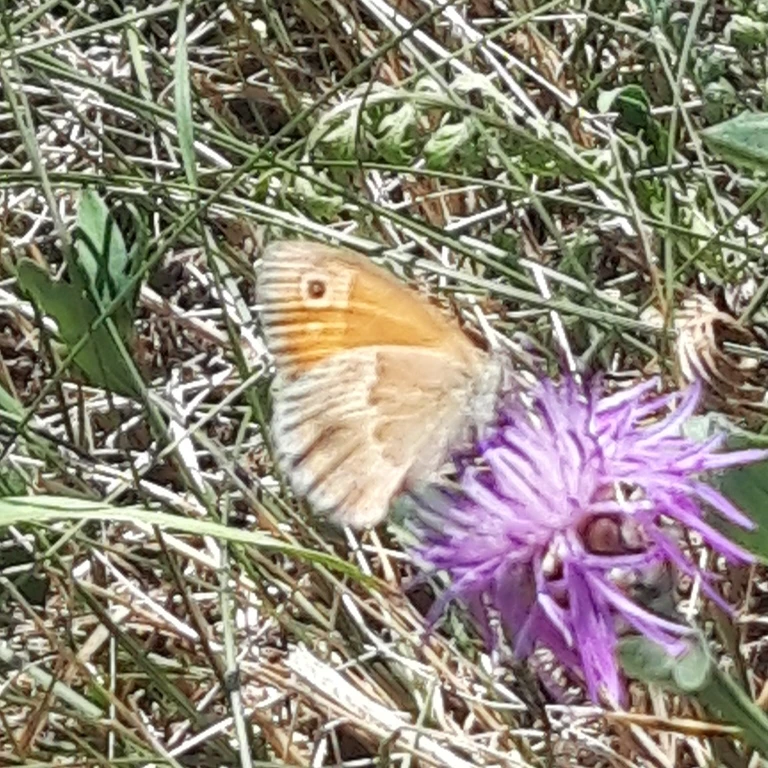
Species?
Coenonympha pamphilus
